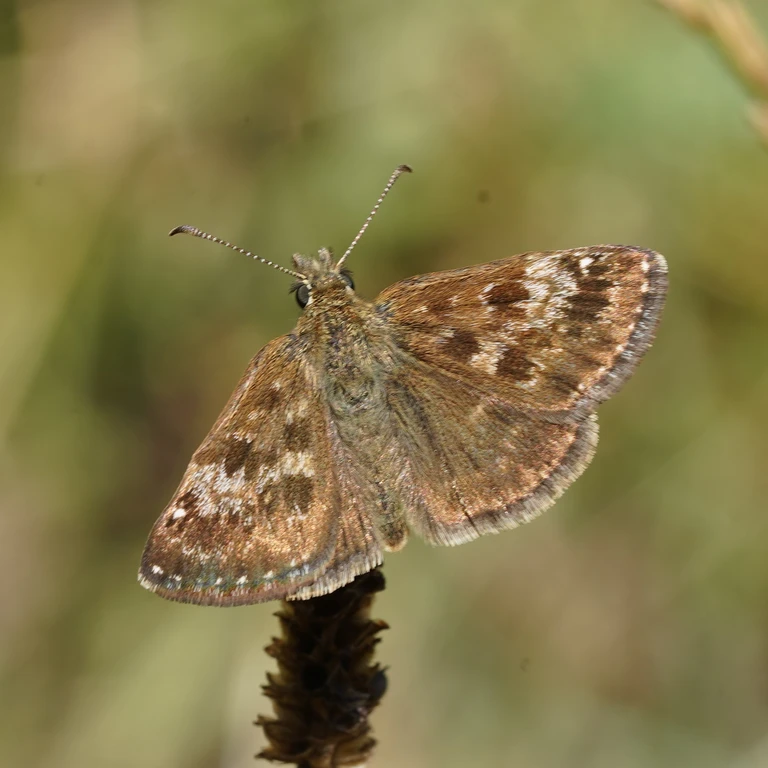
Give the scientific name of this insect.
Erynnis tages
